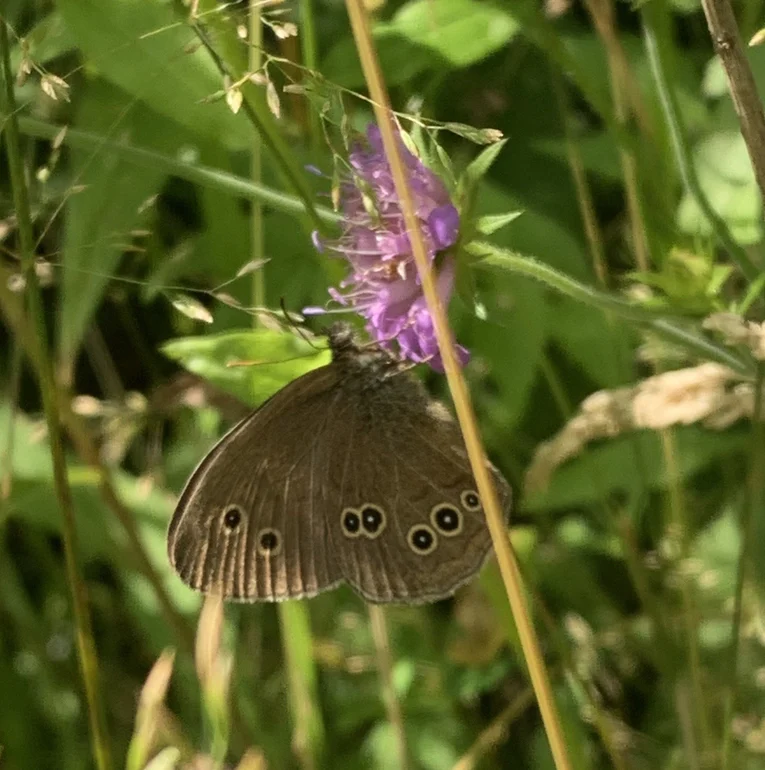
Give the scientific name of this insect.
Aphantopus hyperantus
